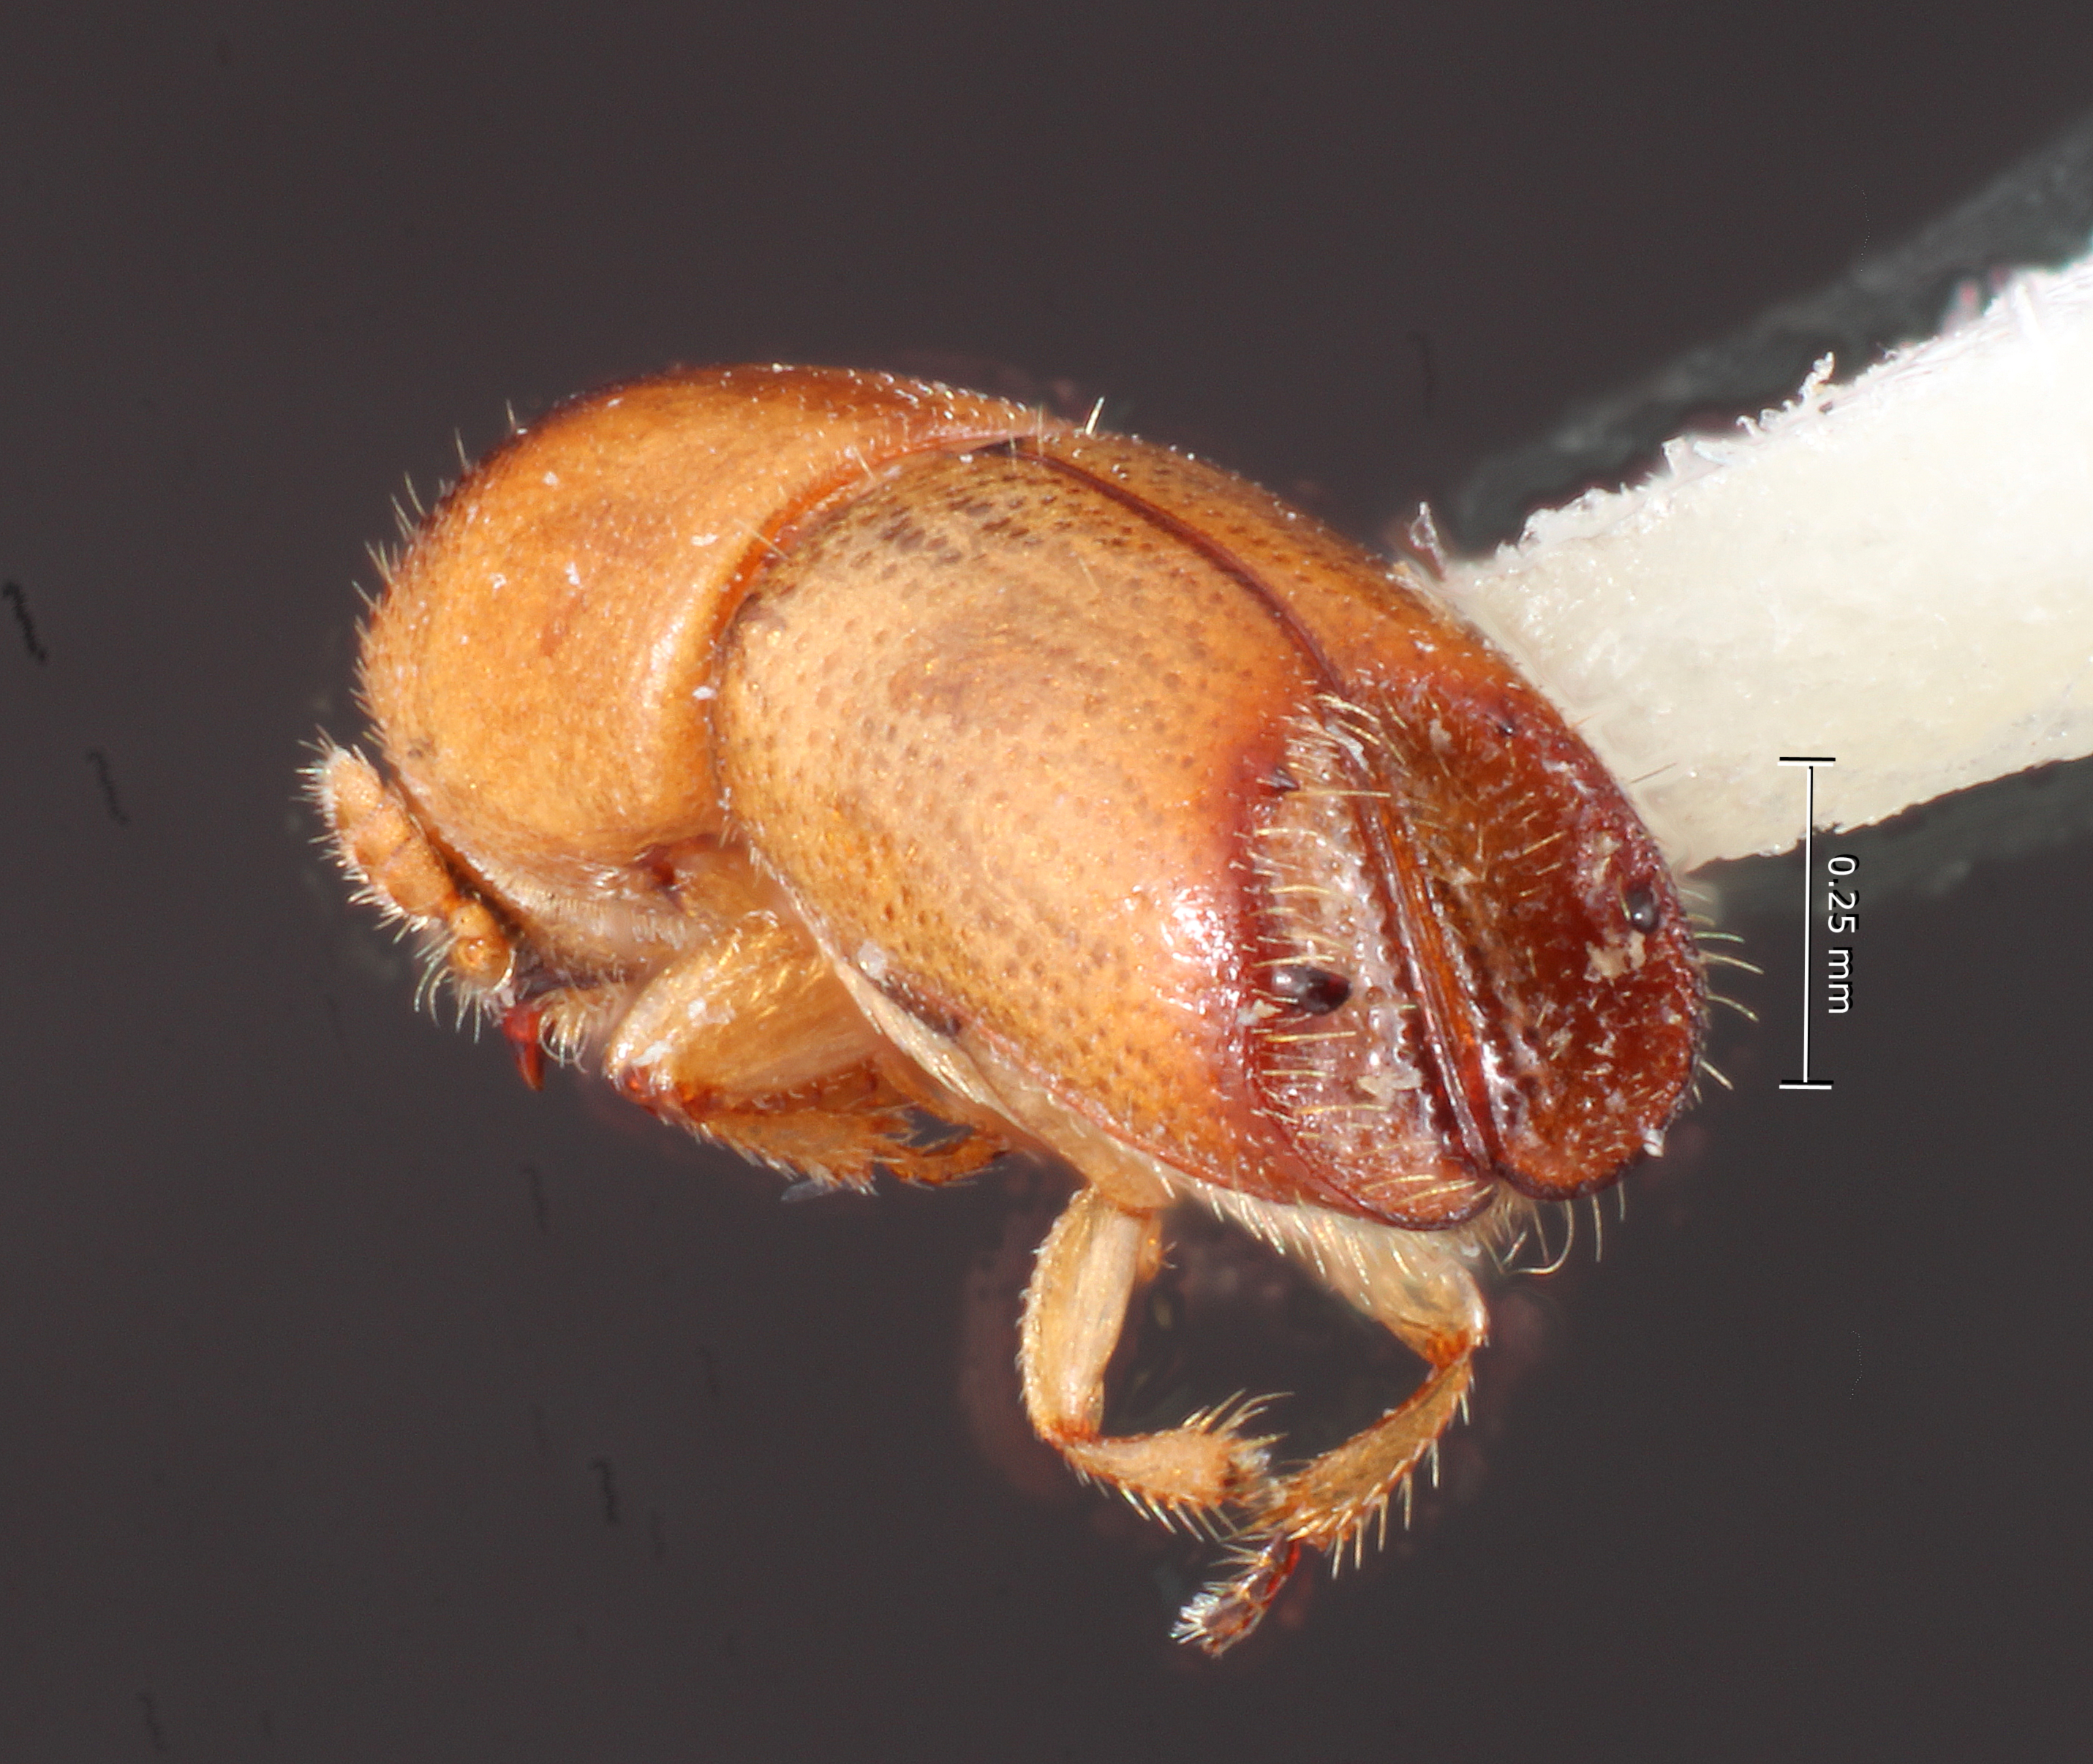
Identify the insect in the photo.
Monarthrum insidiosum
